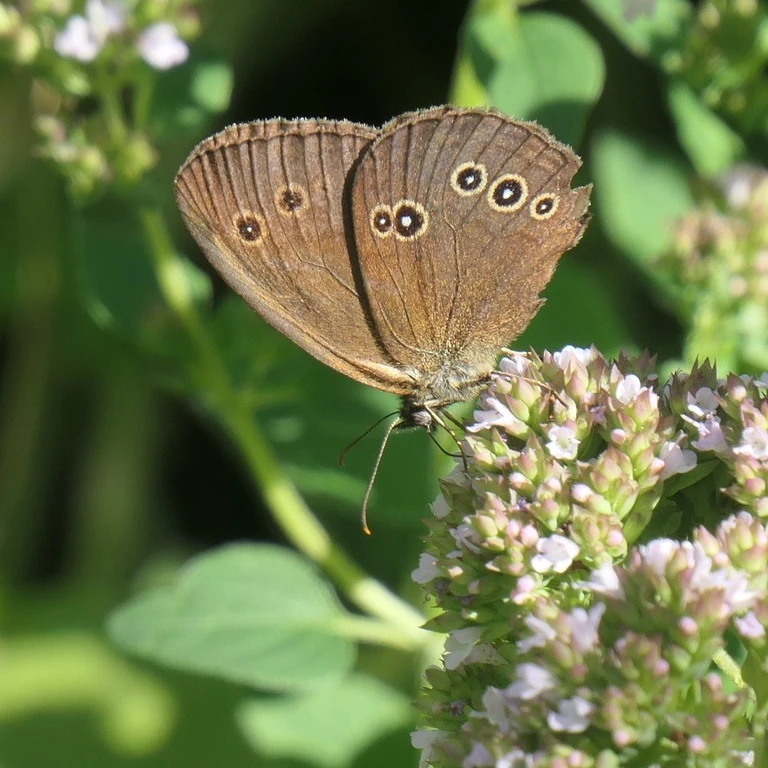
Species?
Aphantopus hyperantus
